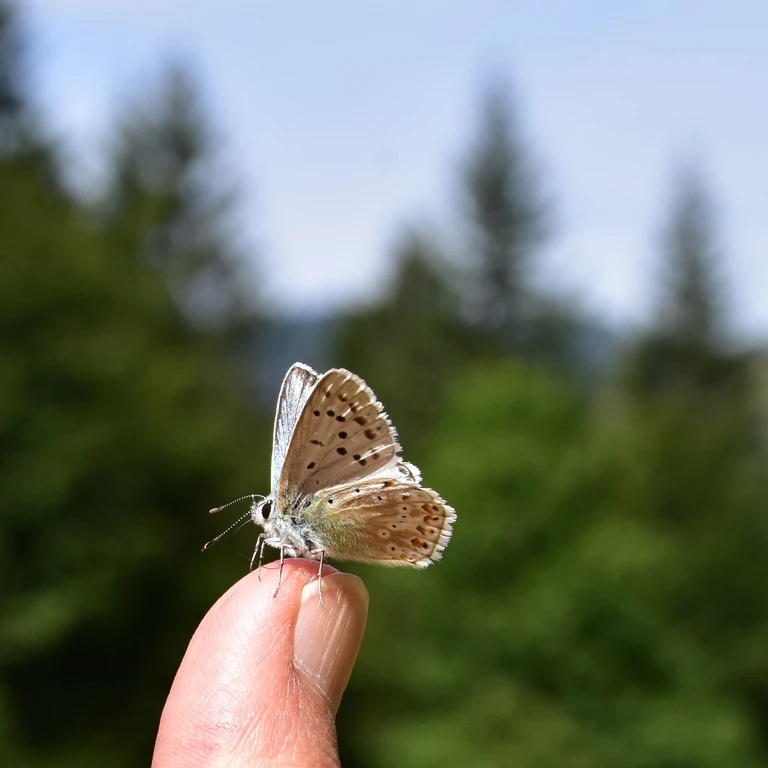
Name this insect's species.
Lysandra coridon
